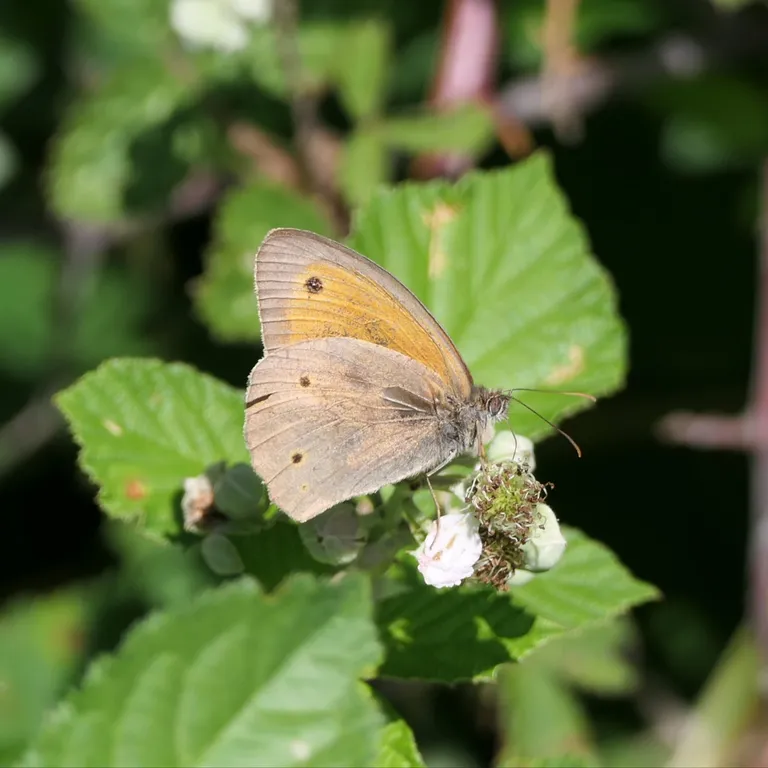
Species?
Maniola jurtina
